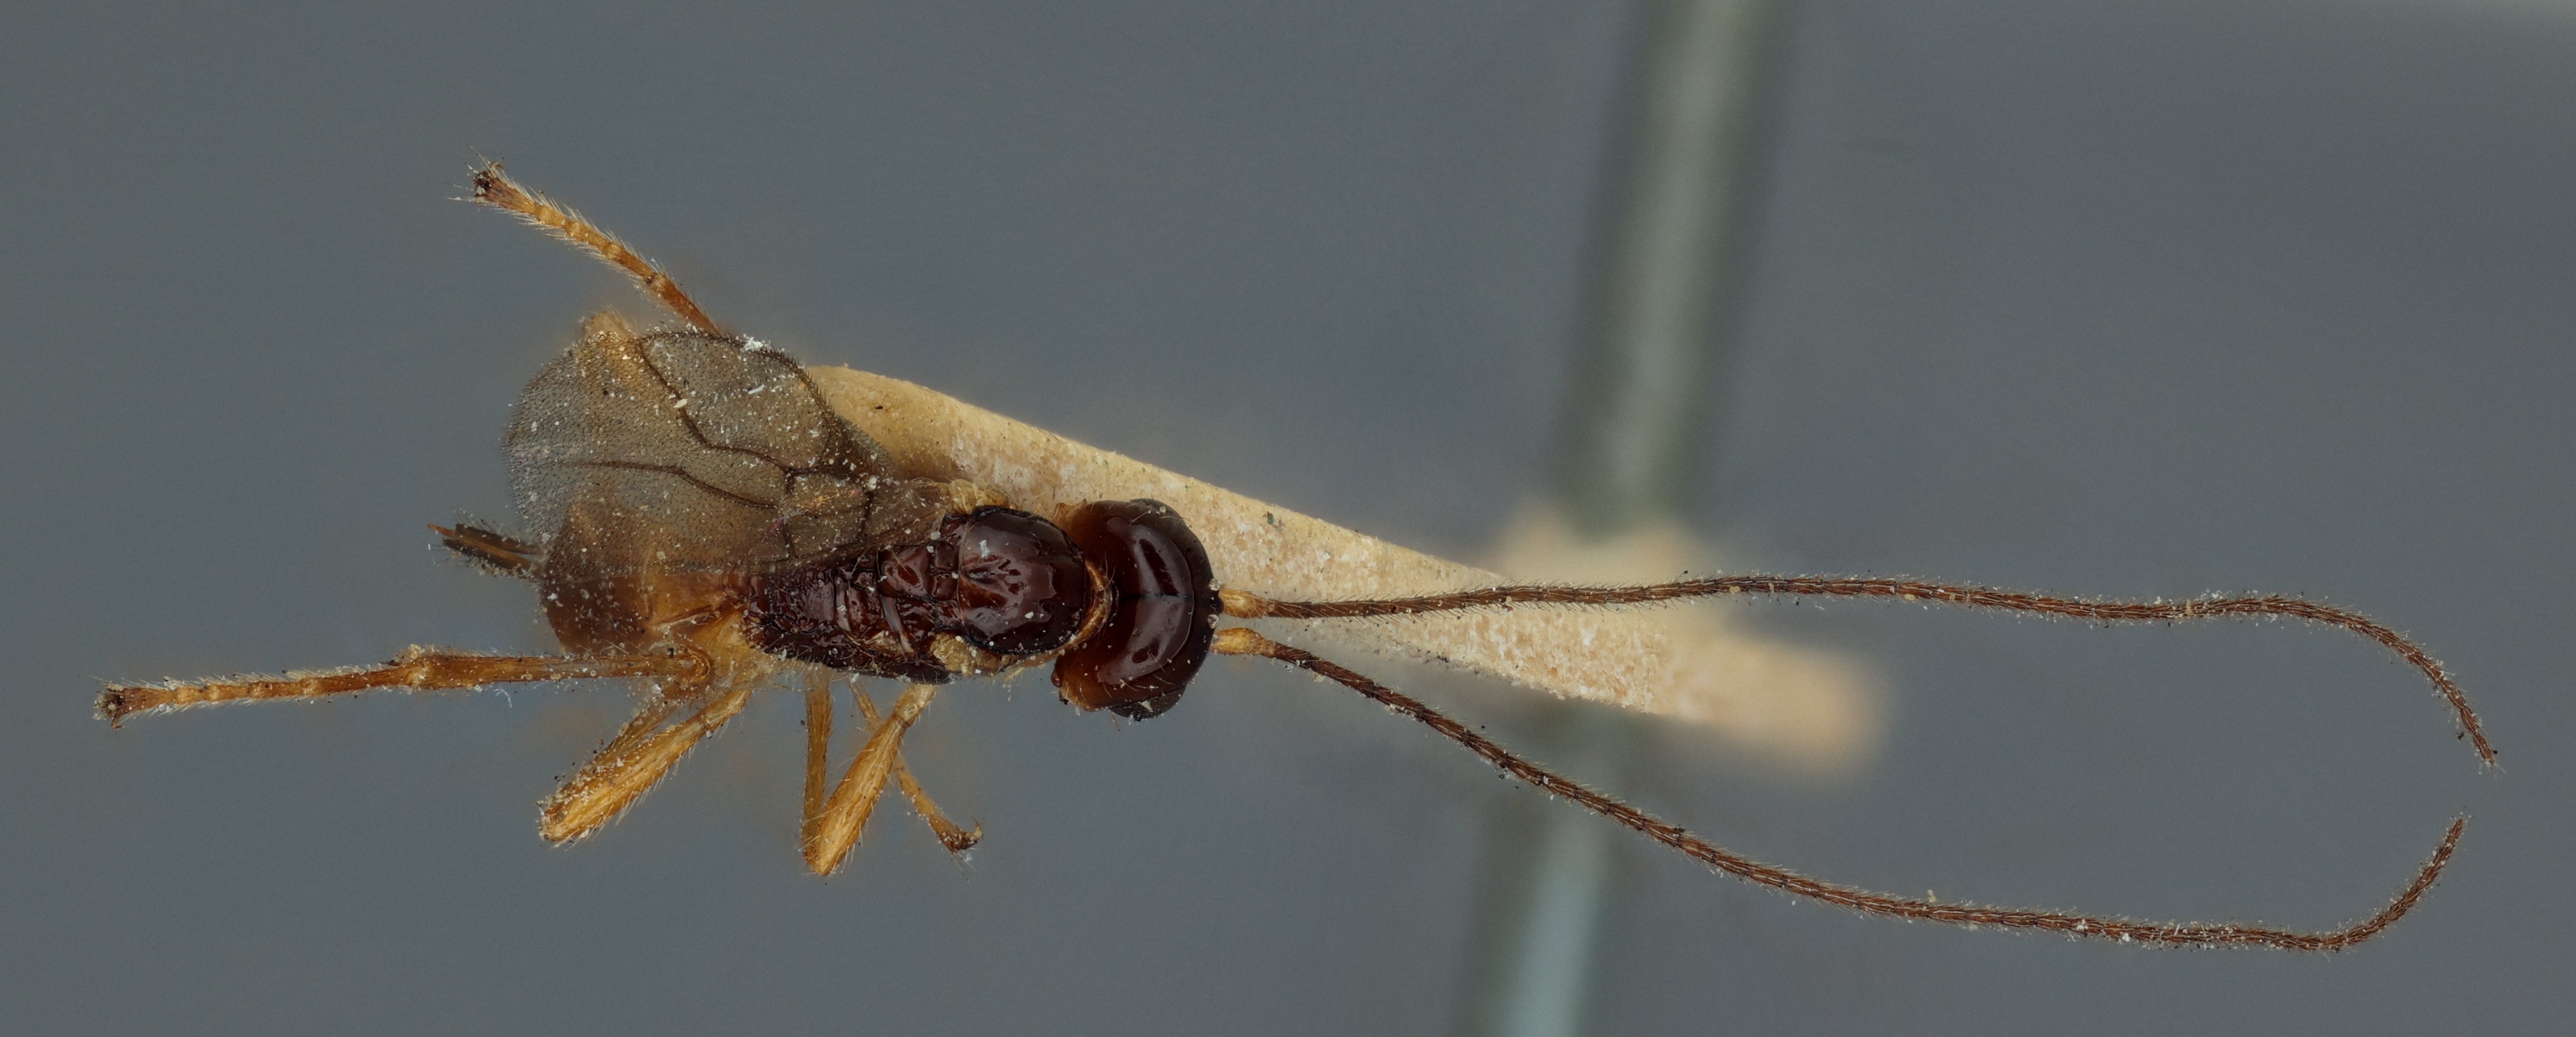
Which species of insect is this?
Phaenocarpa costata
